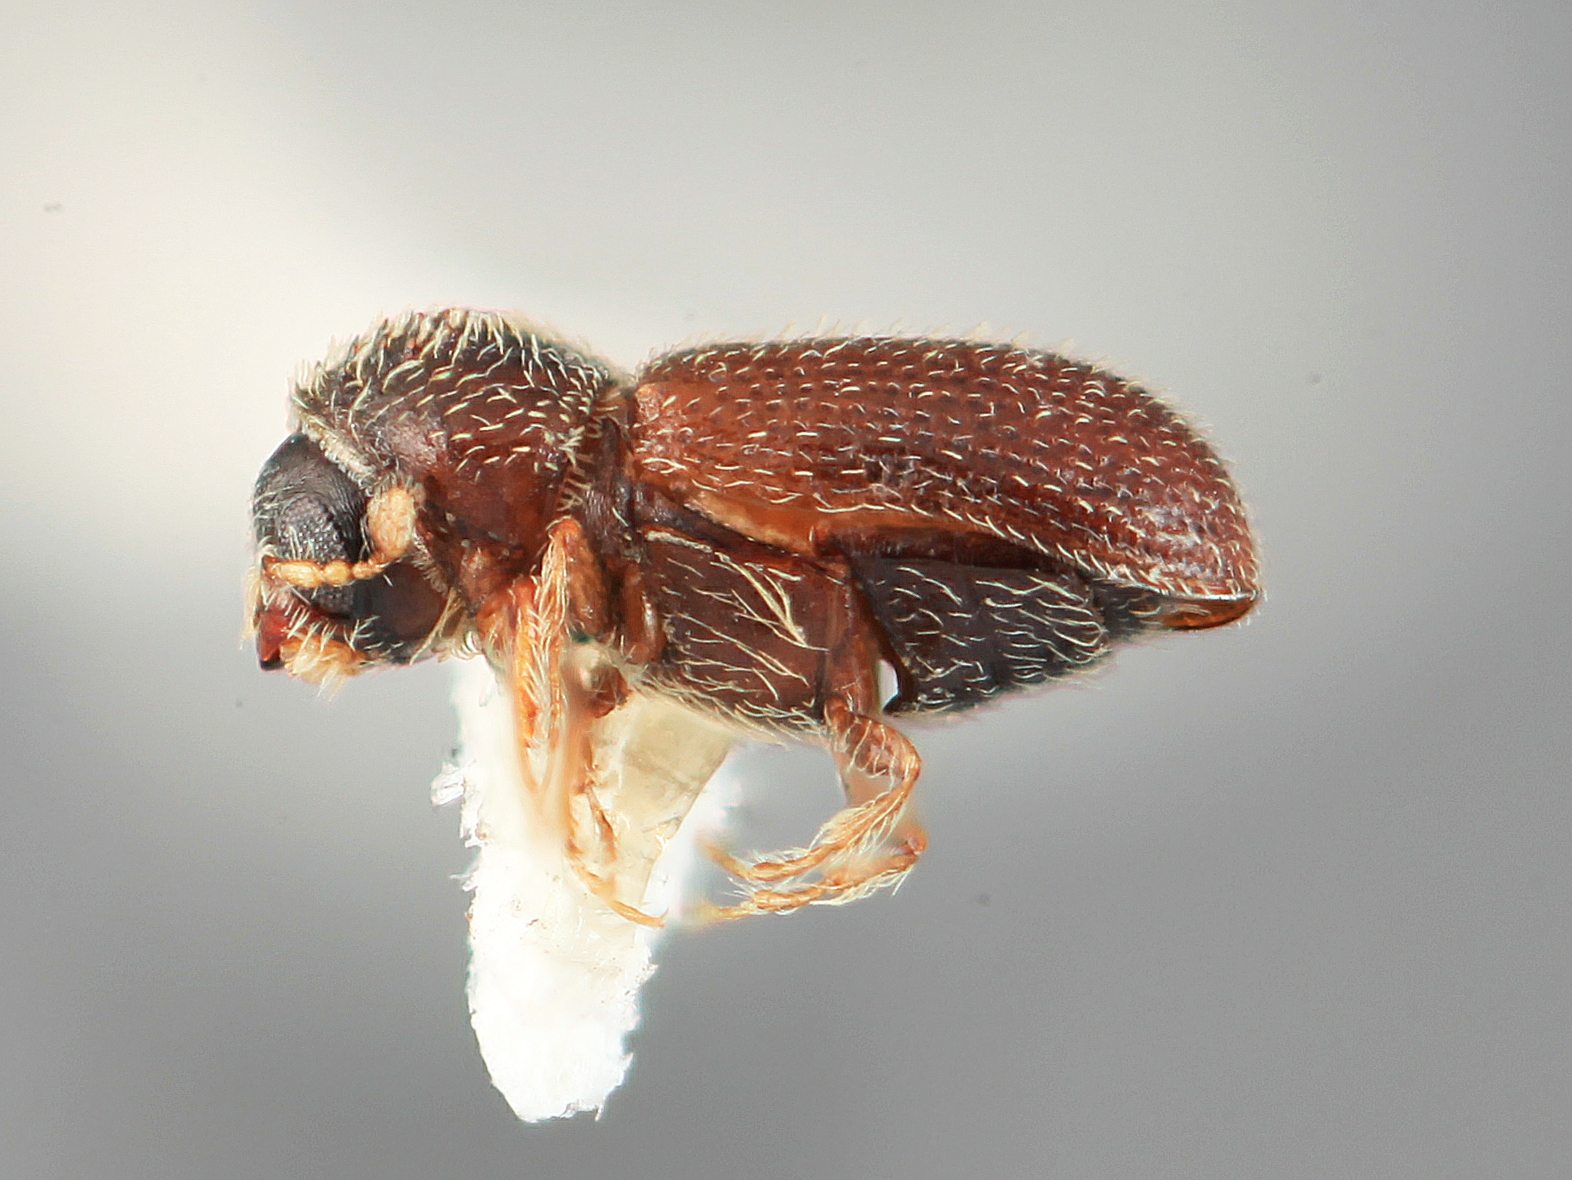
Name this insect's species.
Cryptulocleptus arbuti
